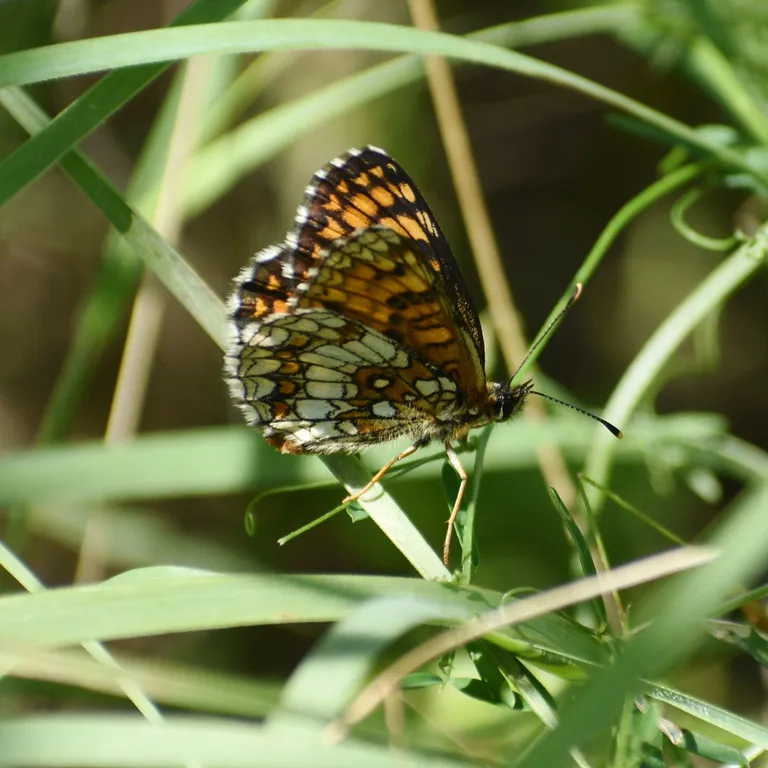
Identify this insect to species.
Melitaea athalia
